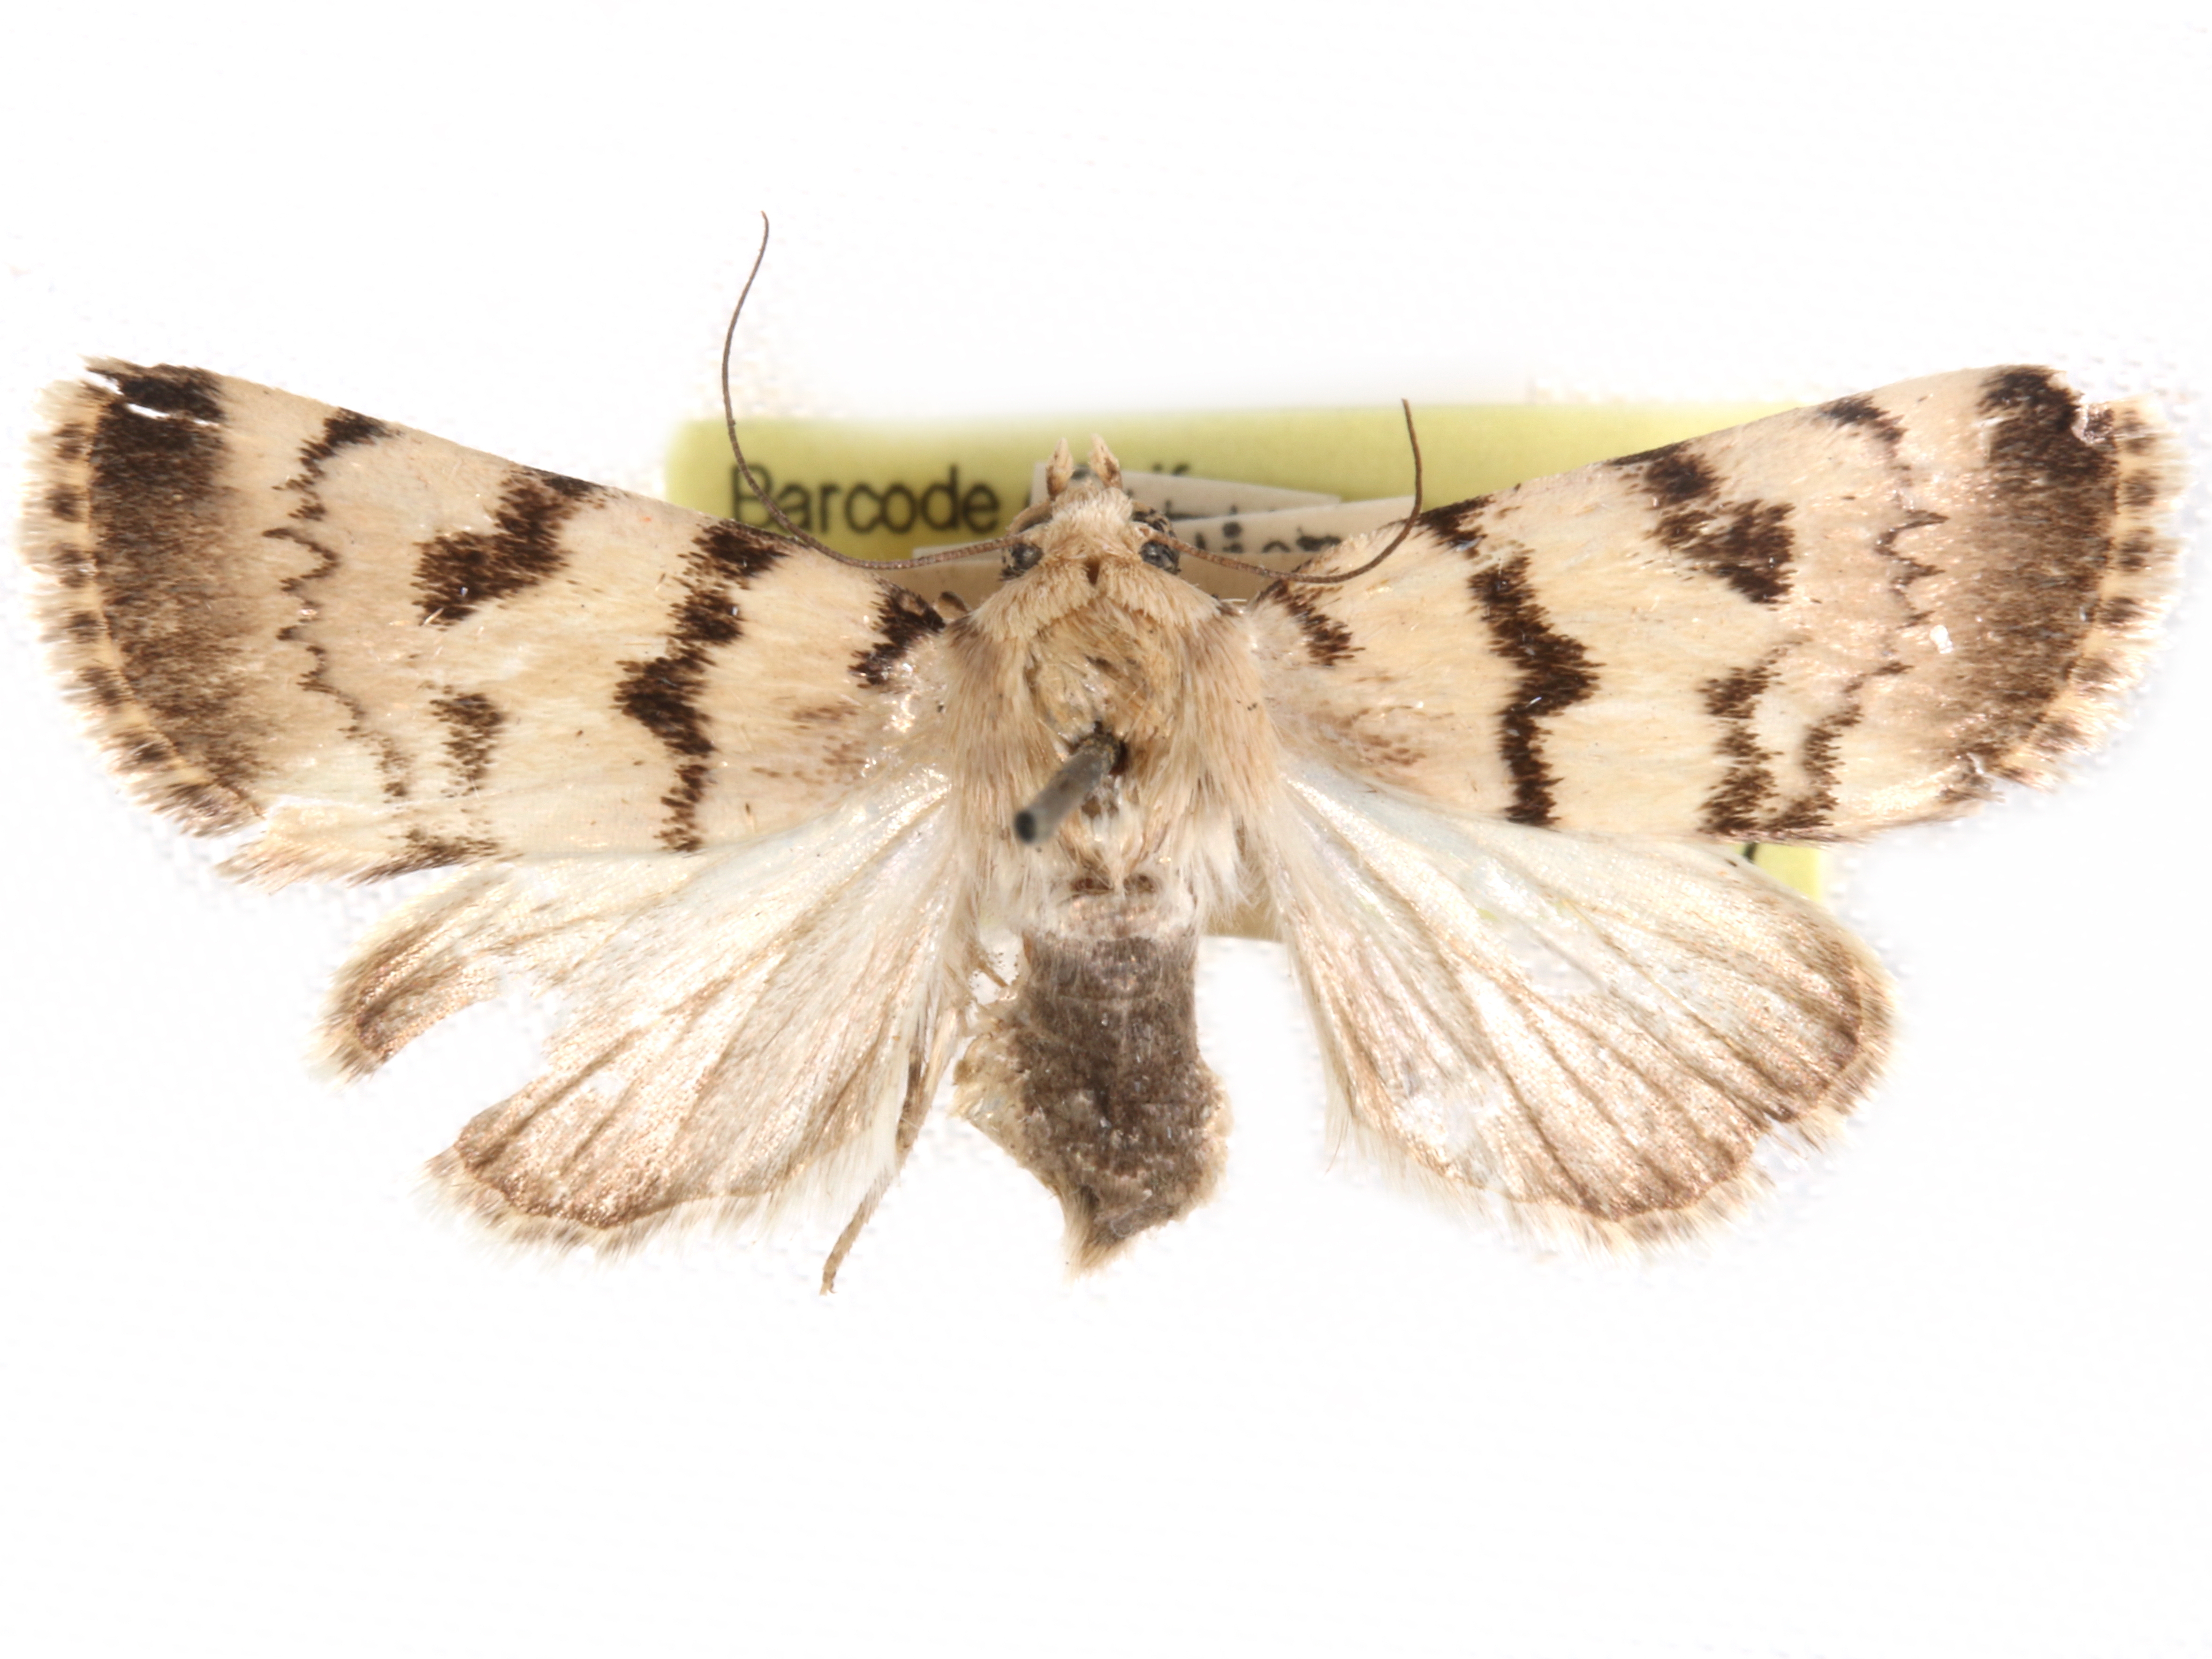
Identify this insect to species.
Anathetis melanofascia
